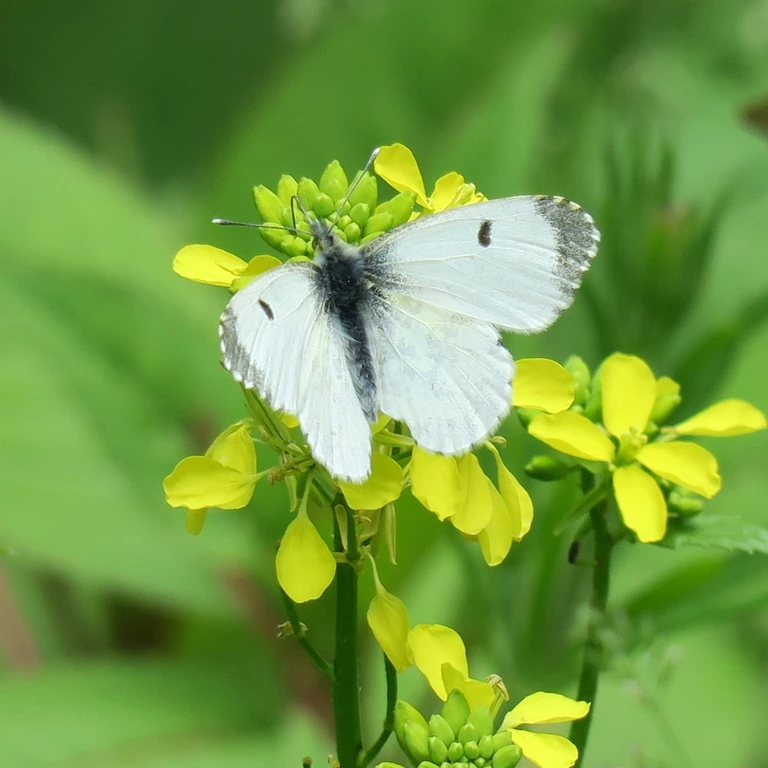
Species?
Anthocharis cardamines
